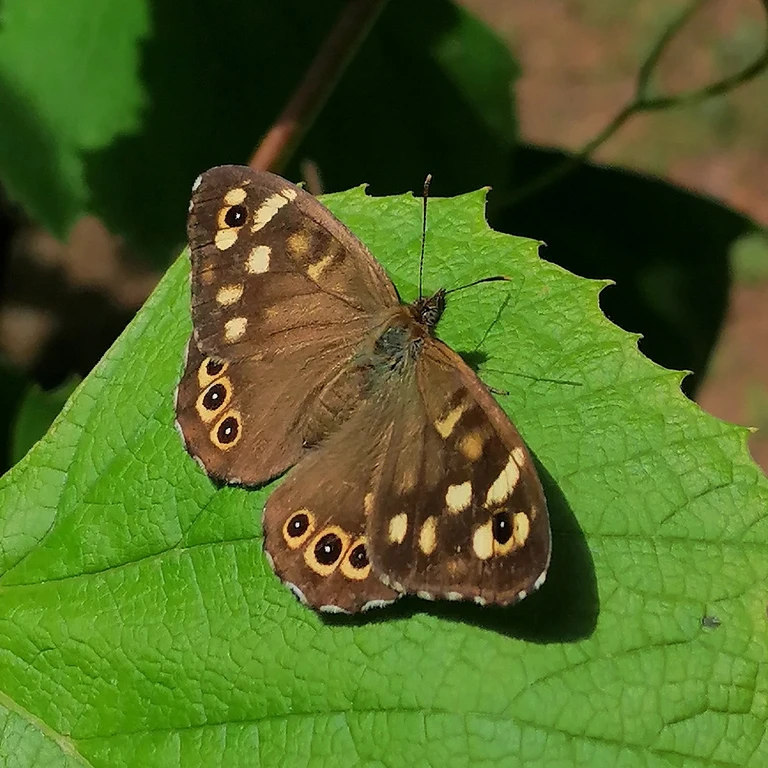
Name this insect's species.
Pararge aegeria
